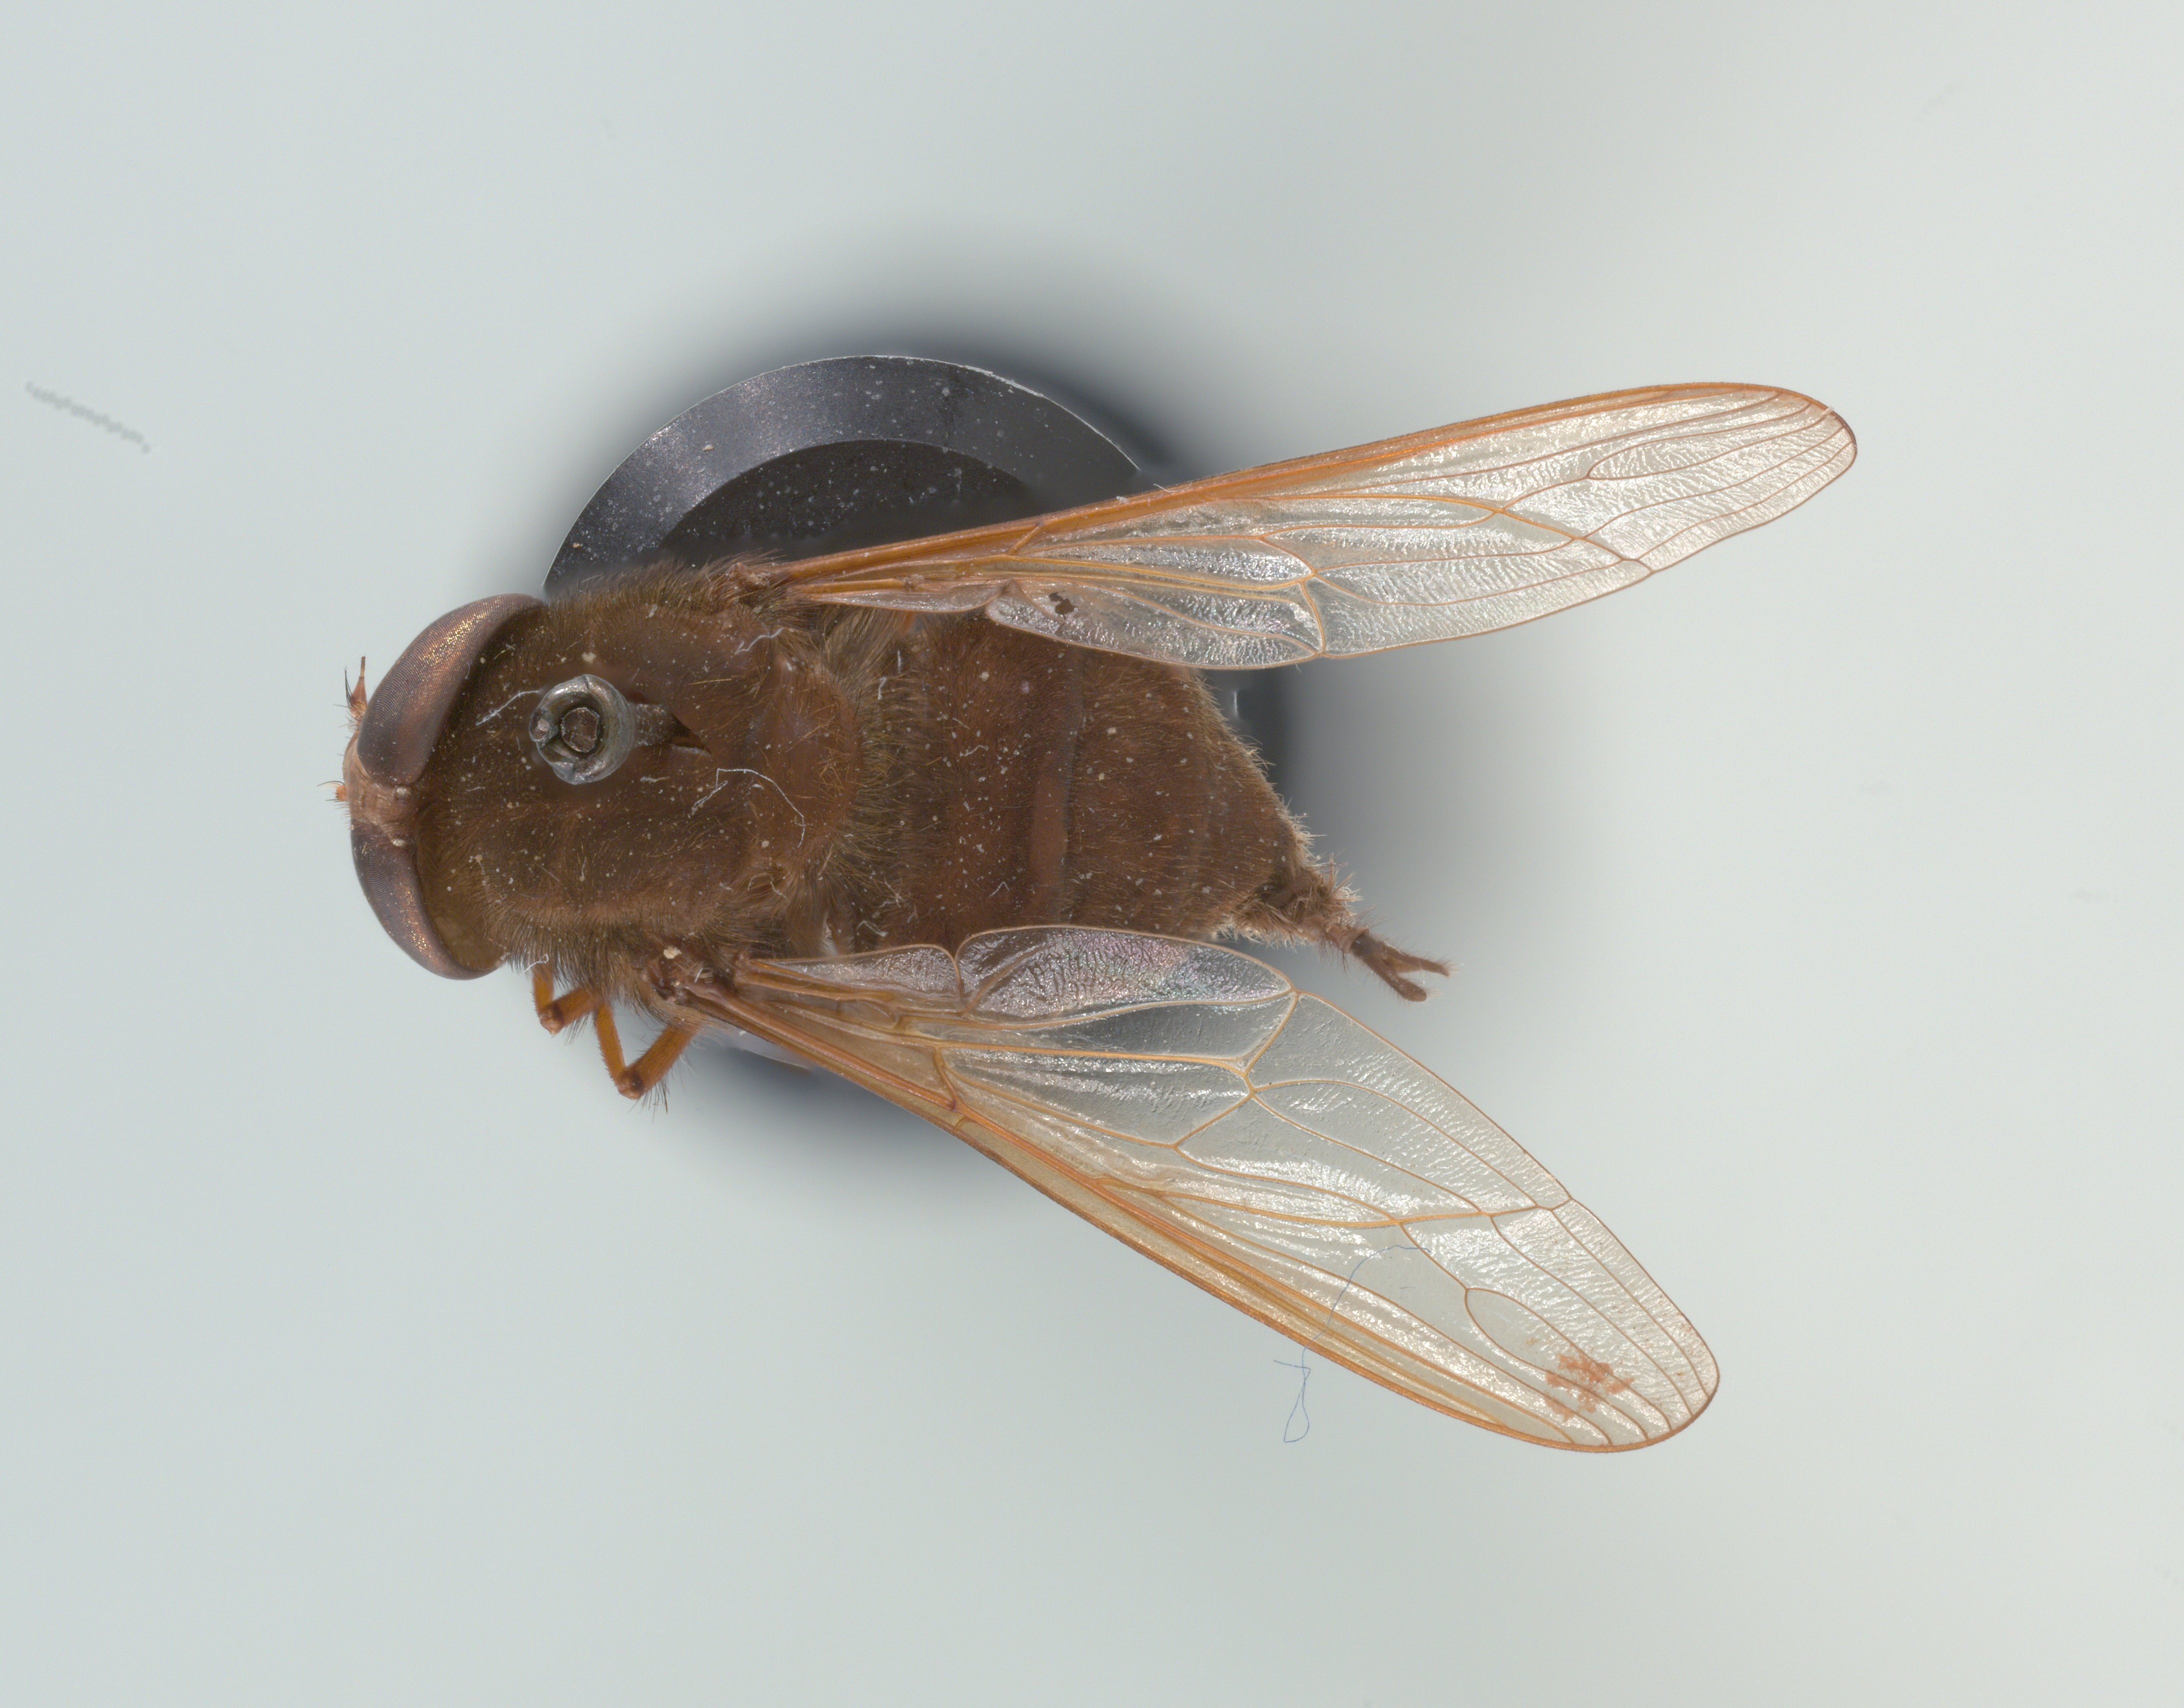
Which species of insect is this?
Prosoeca atra
